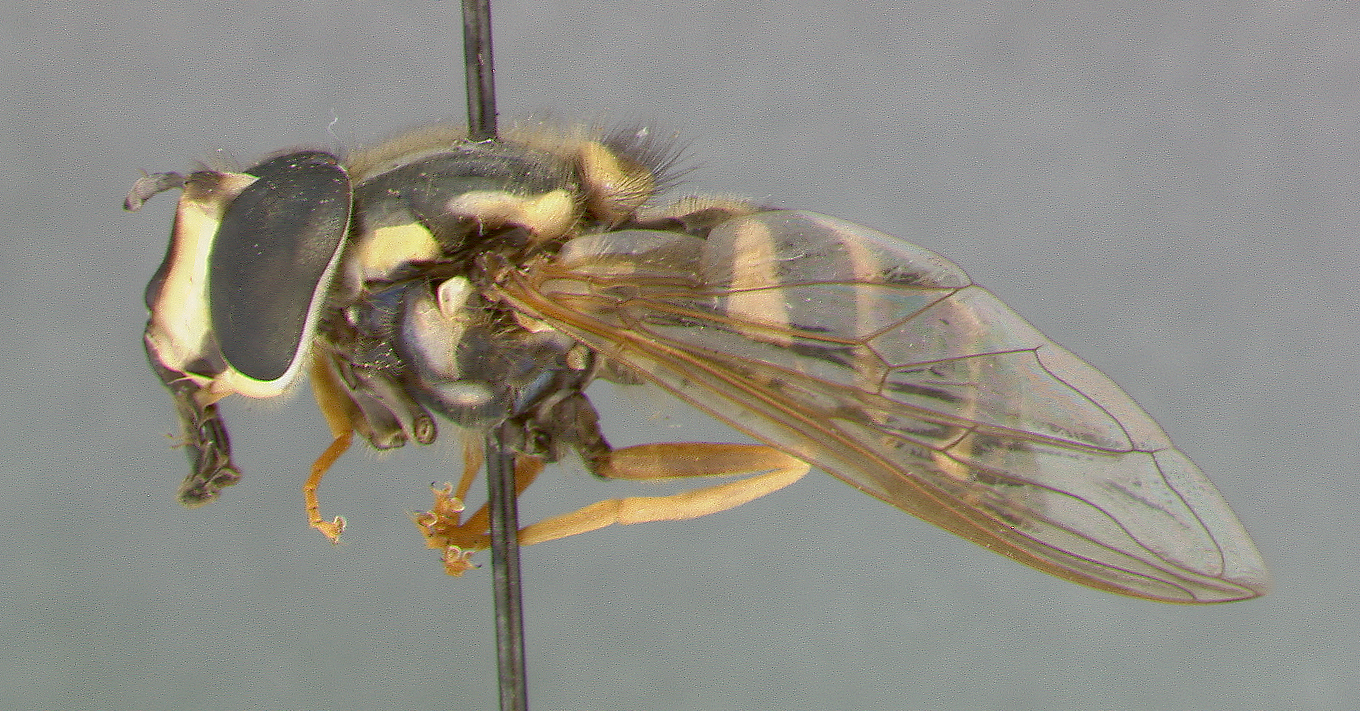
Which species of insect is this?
Chrysotoxum chinook
